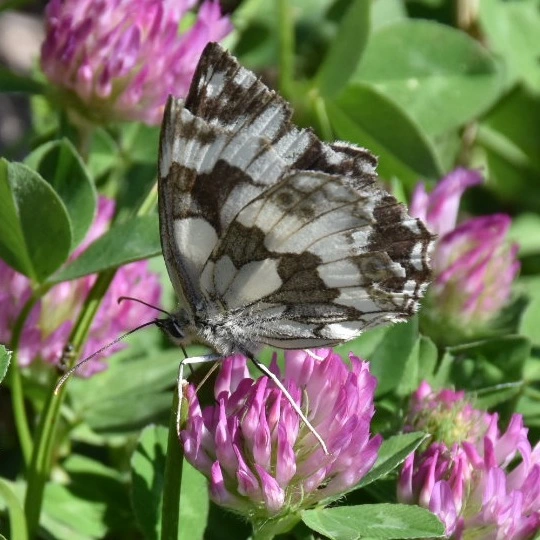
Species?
Melanargia galathea
